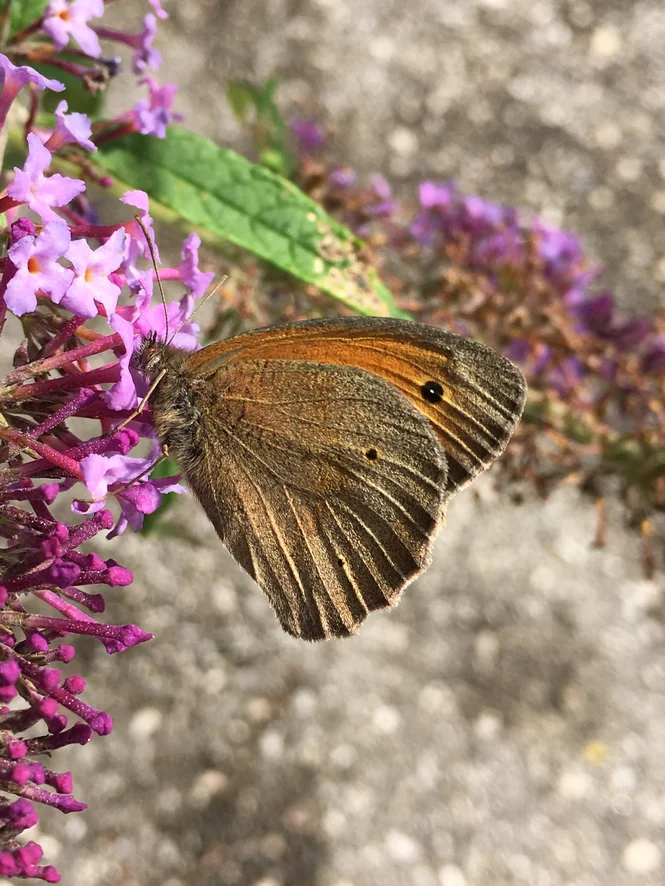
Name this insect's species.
Maniola jurtina
